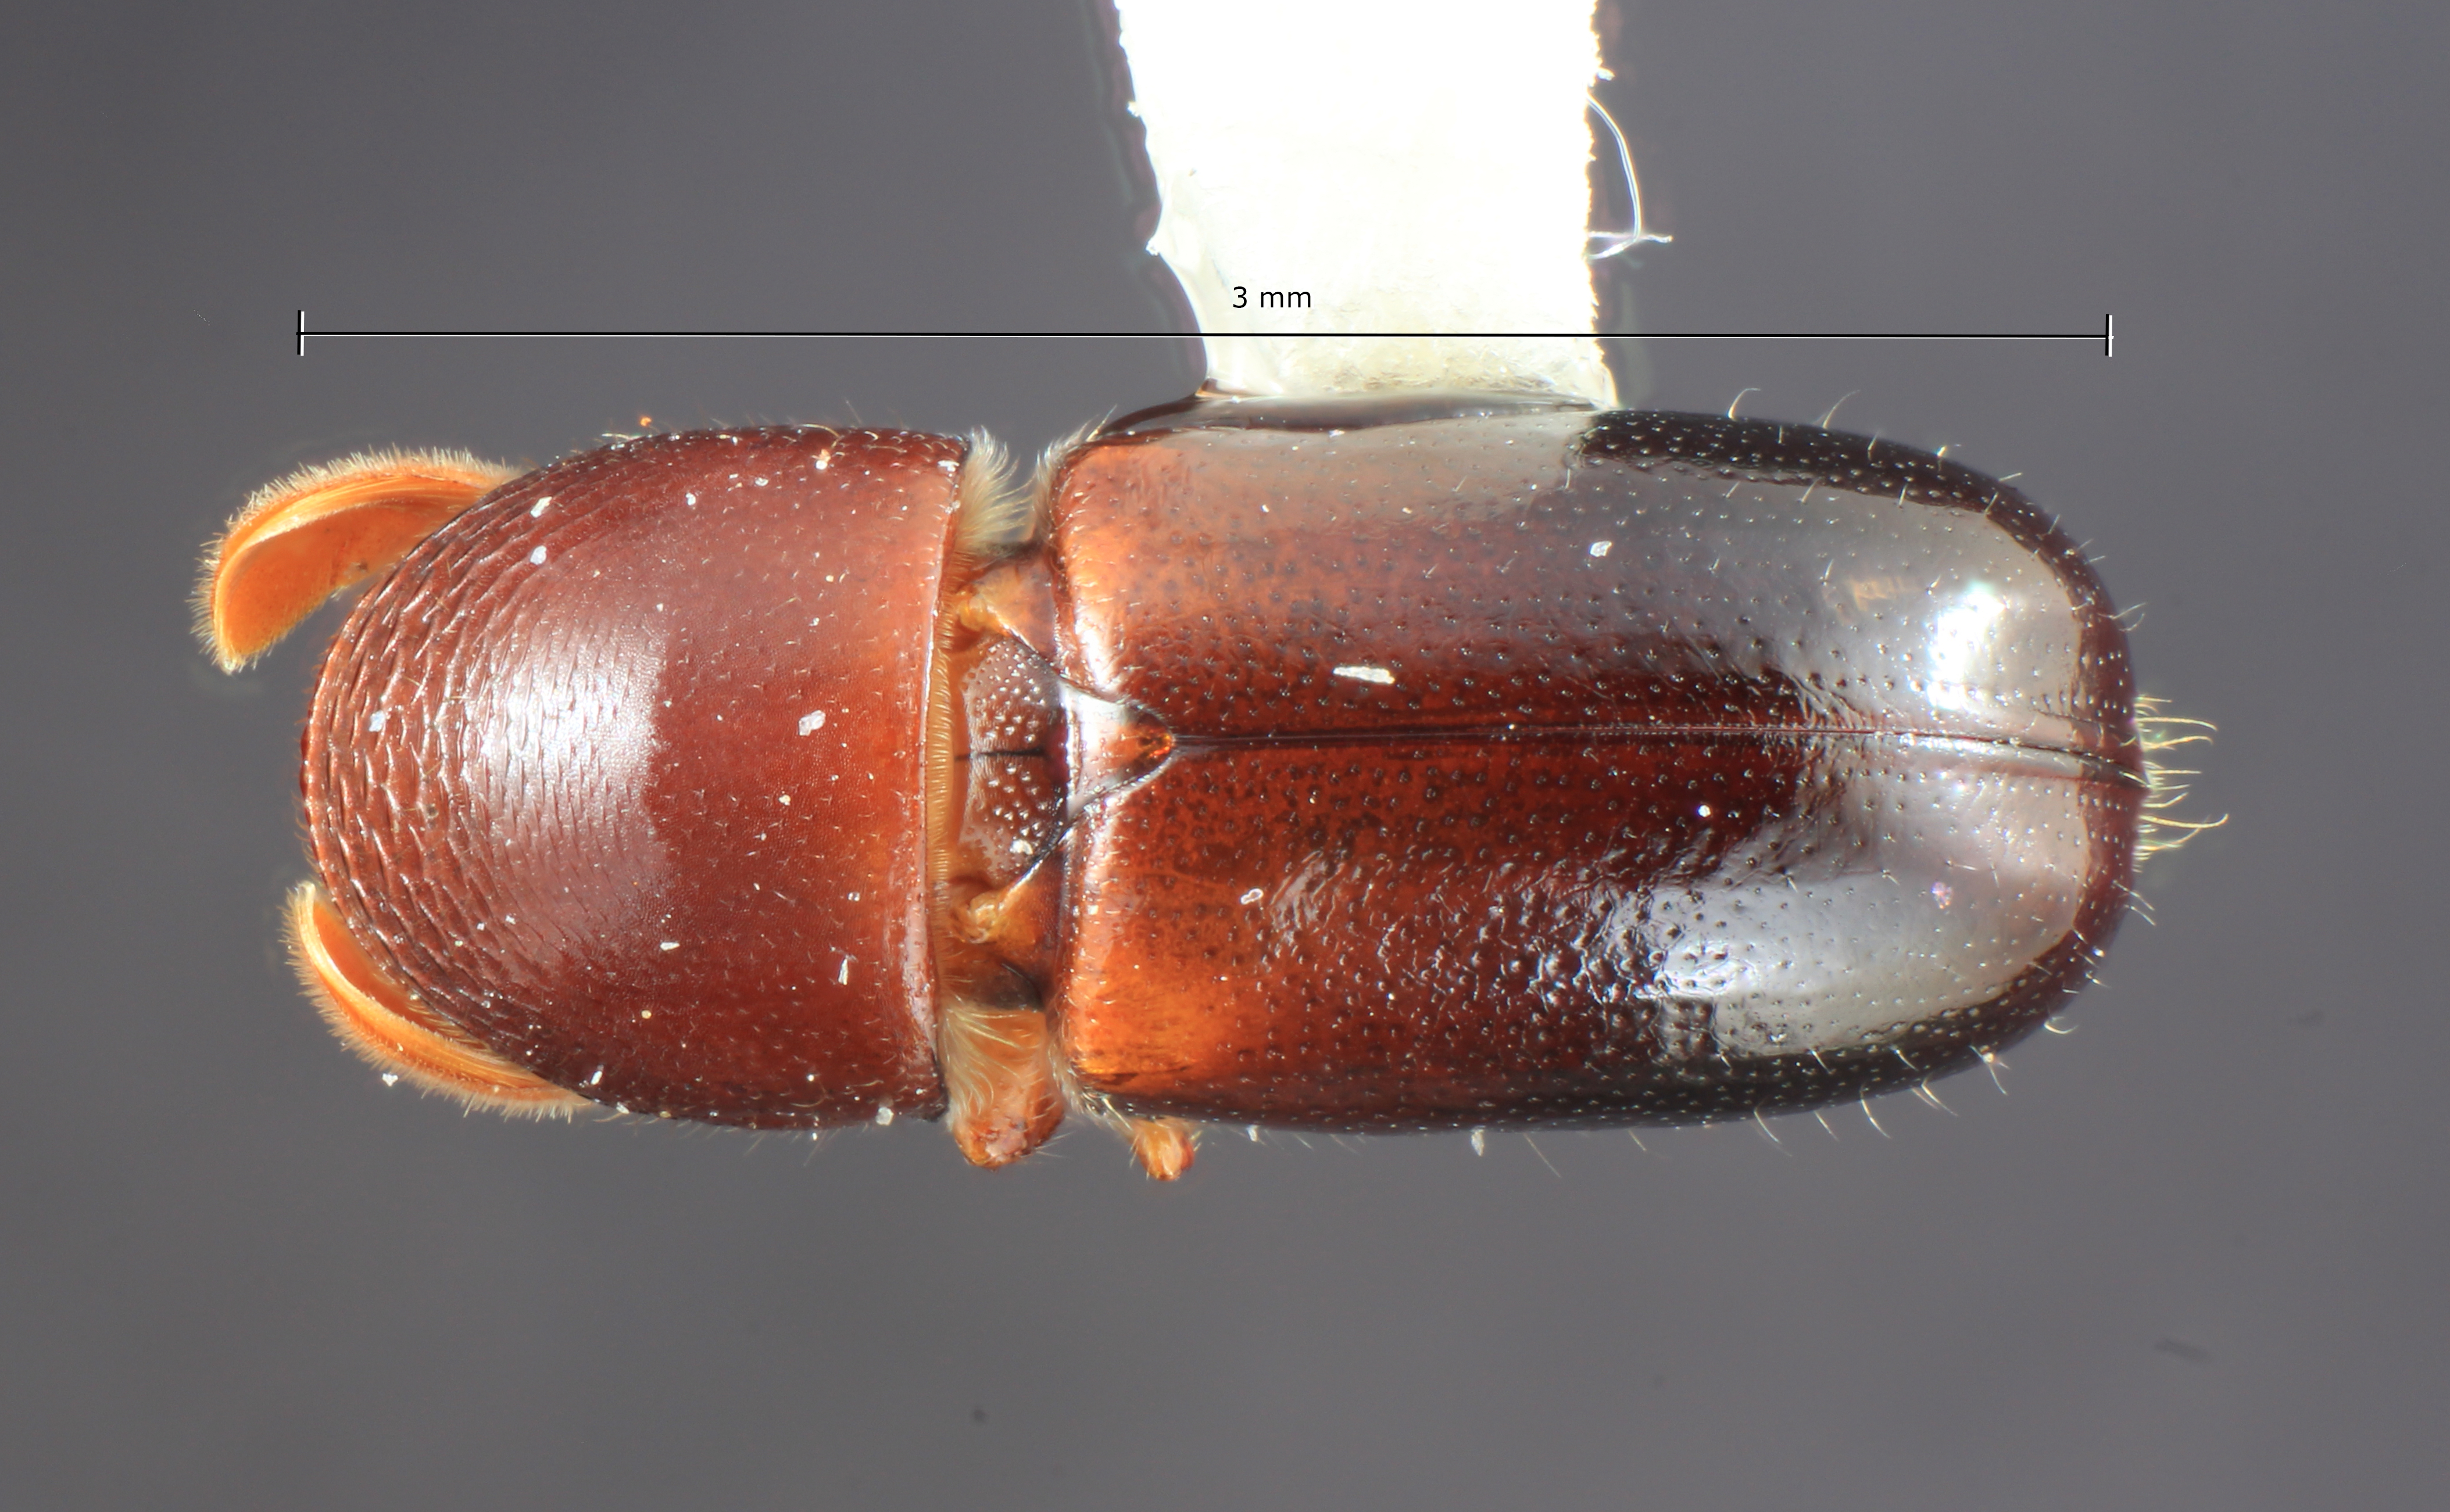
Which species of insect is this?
Corthylus comatus
